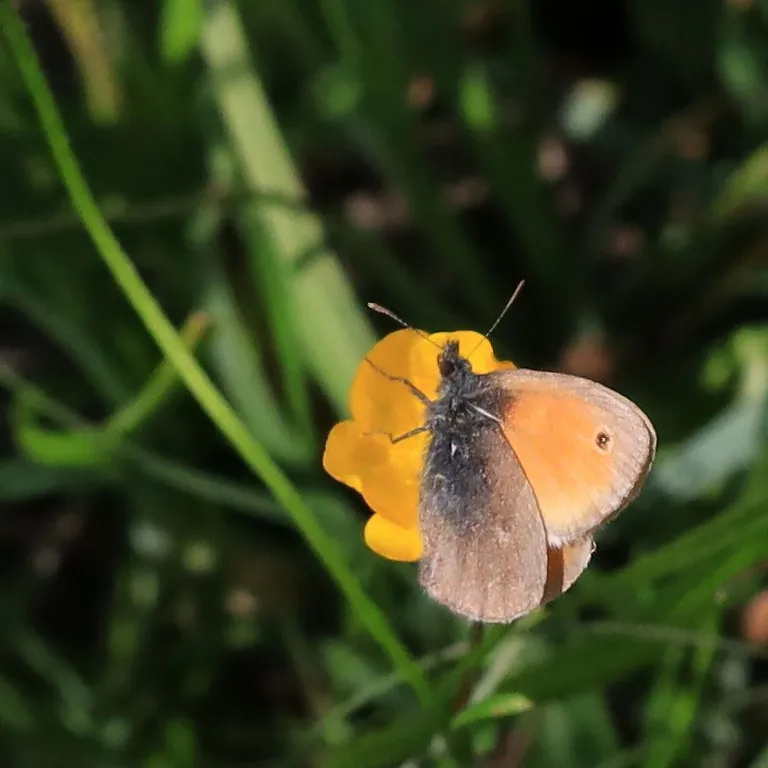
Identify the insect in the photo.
Coenonympha pamphilus
